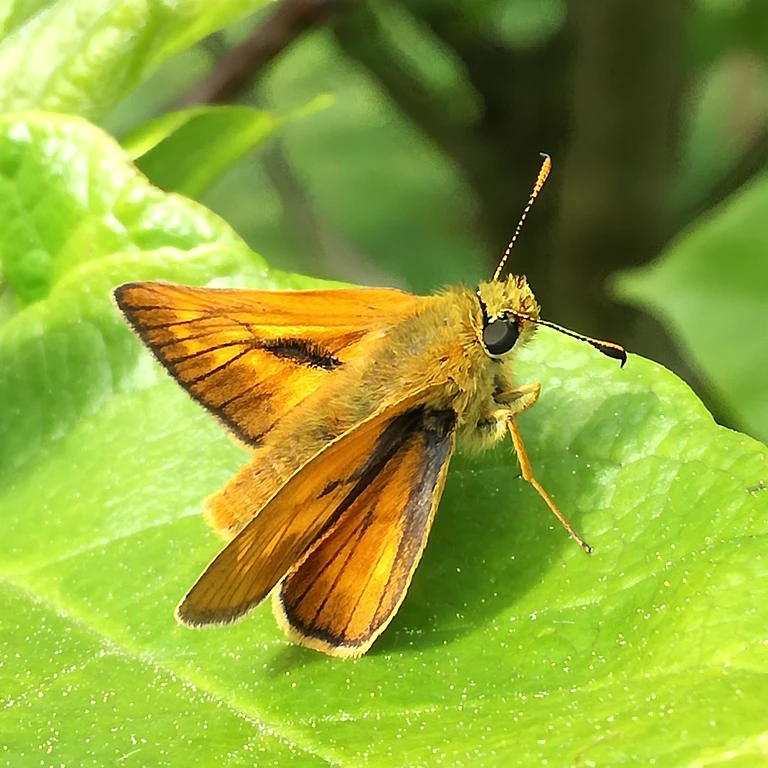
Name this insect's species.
Ochlodes sylvanus (also Ochlodes venata)
